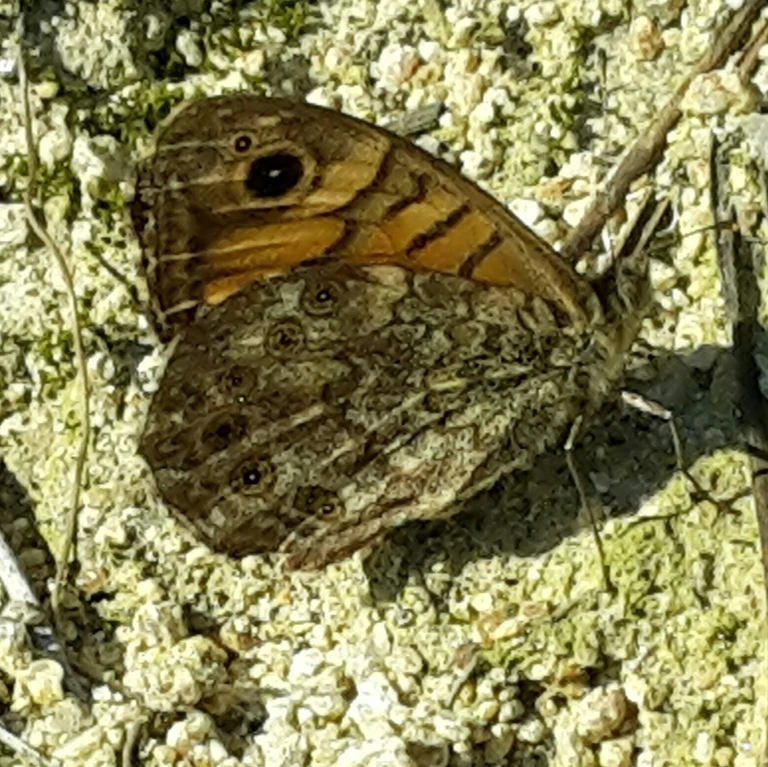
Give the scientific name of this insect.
Lasiommata megera (also Pararge megera)
